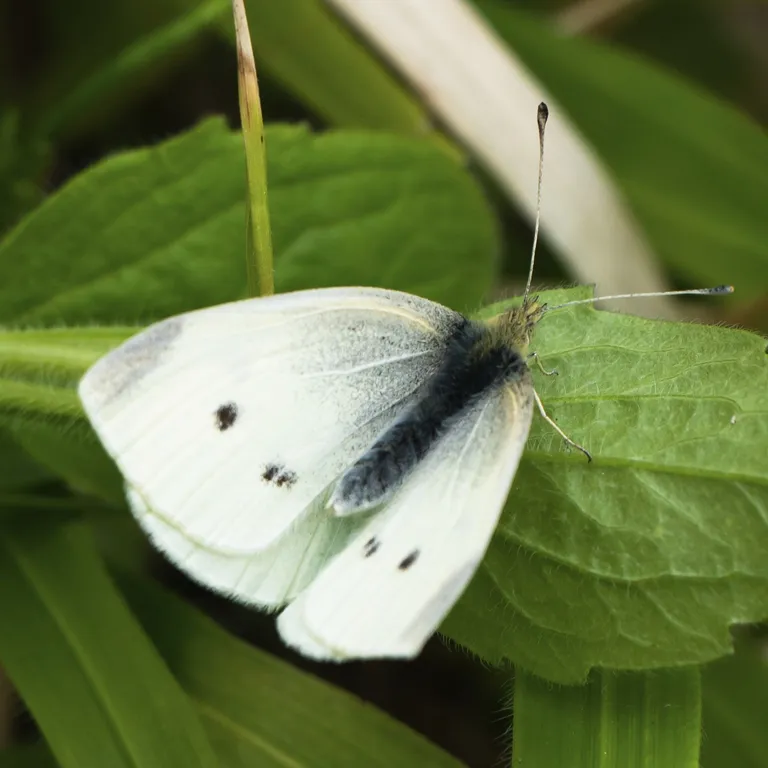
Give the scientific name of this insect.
Pieris rapae
